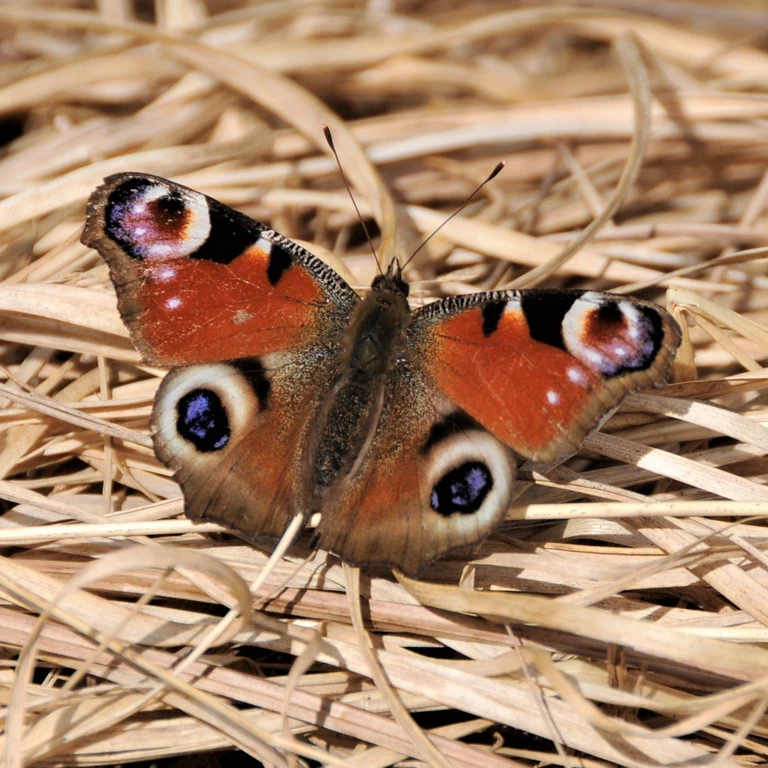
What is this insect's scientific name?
Aglais io
